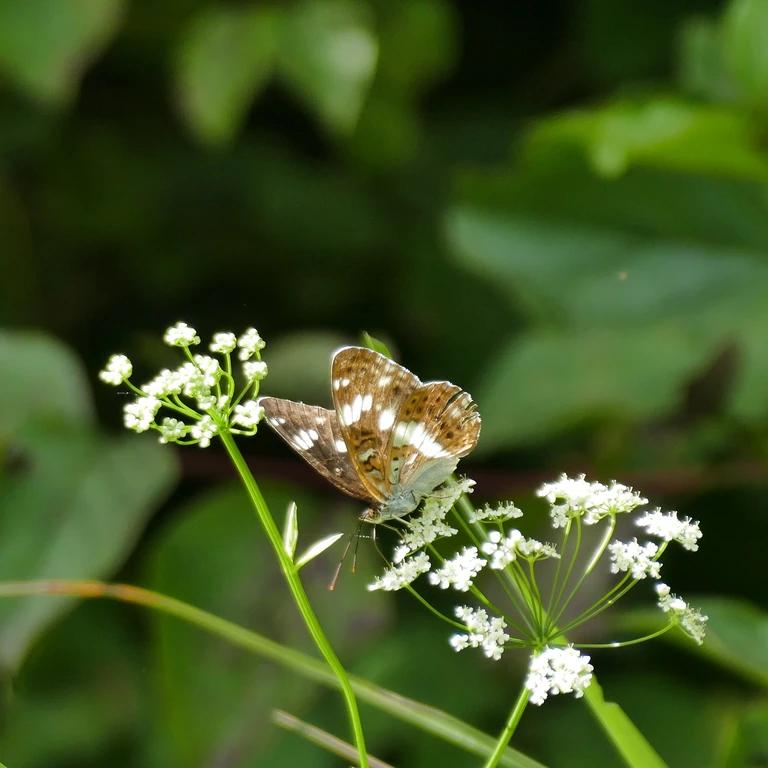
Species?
Limenitis camilla (also Ladoga camilla)
